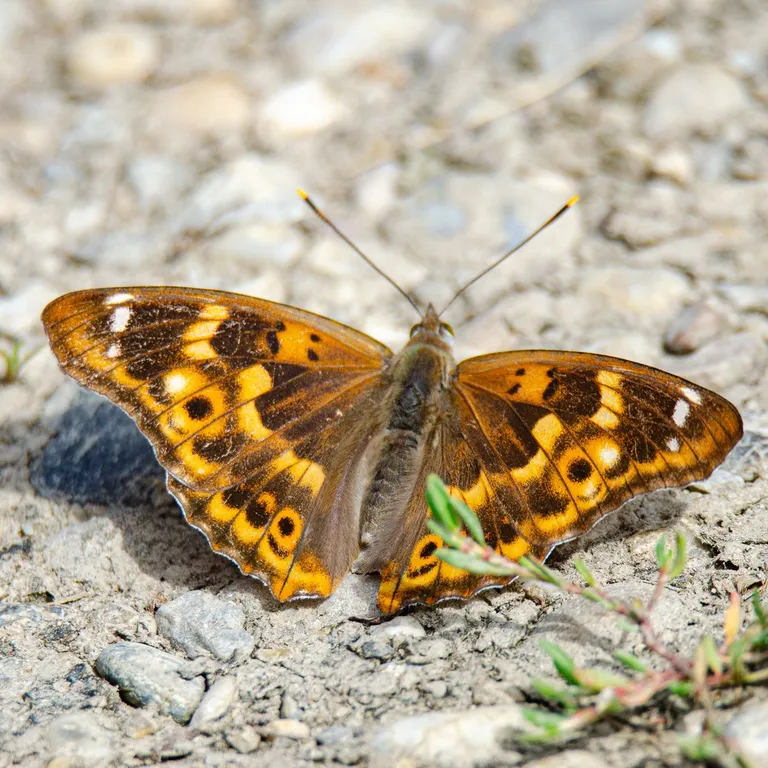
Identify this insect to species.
Apatura ilia
